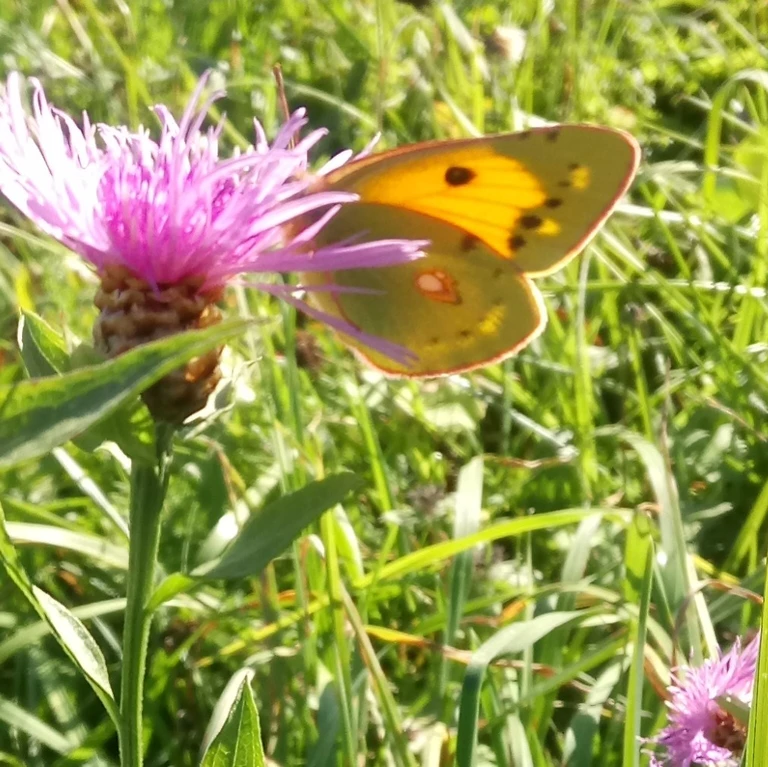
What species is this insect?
Colias croceus
